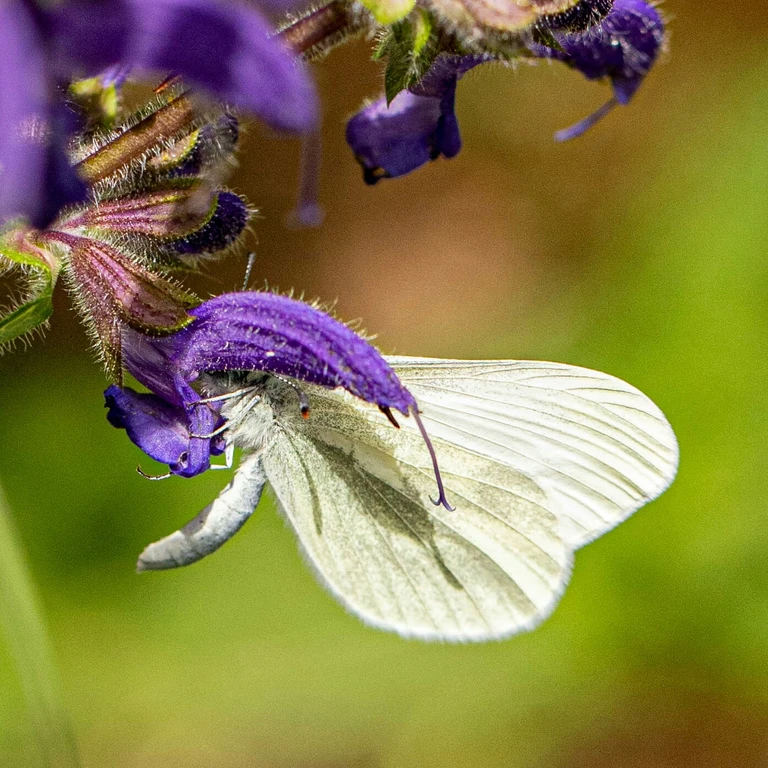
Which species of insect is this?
Leptidea sinapis/juvernica
